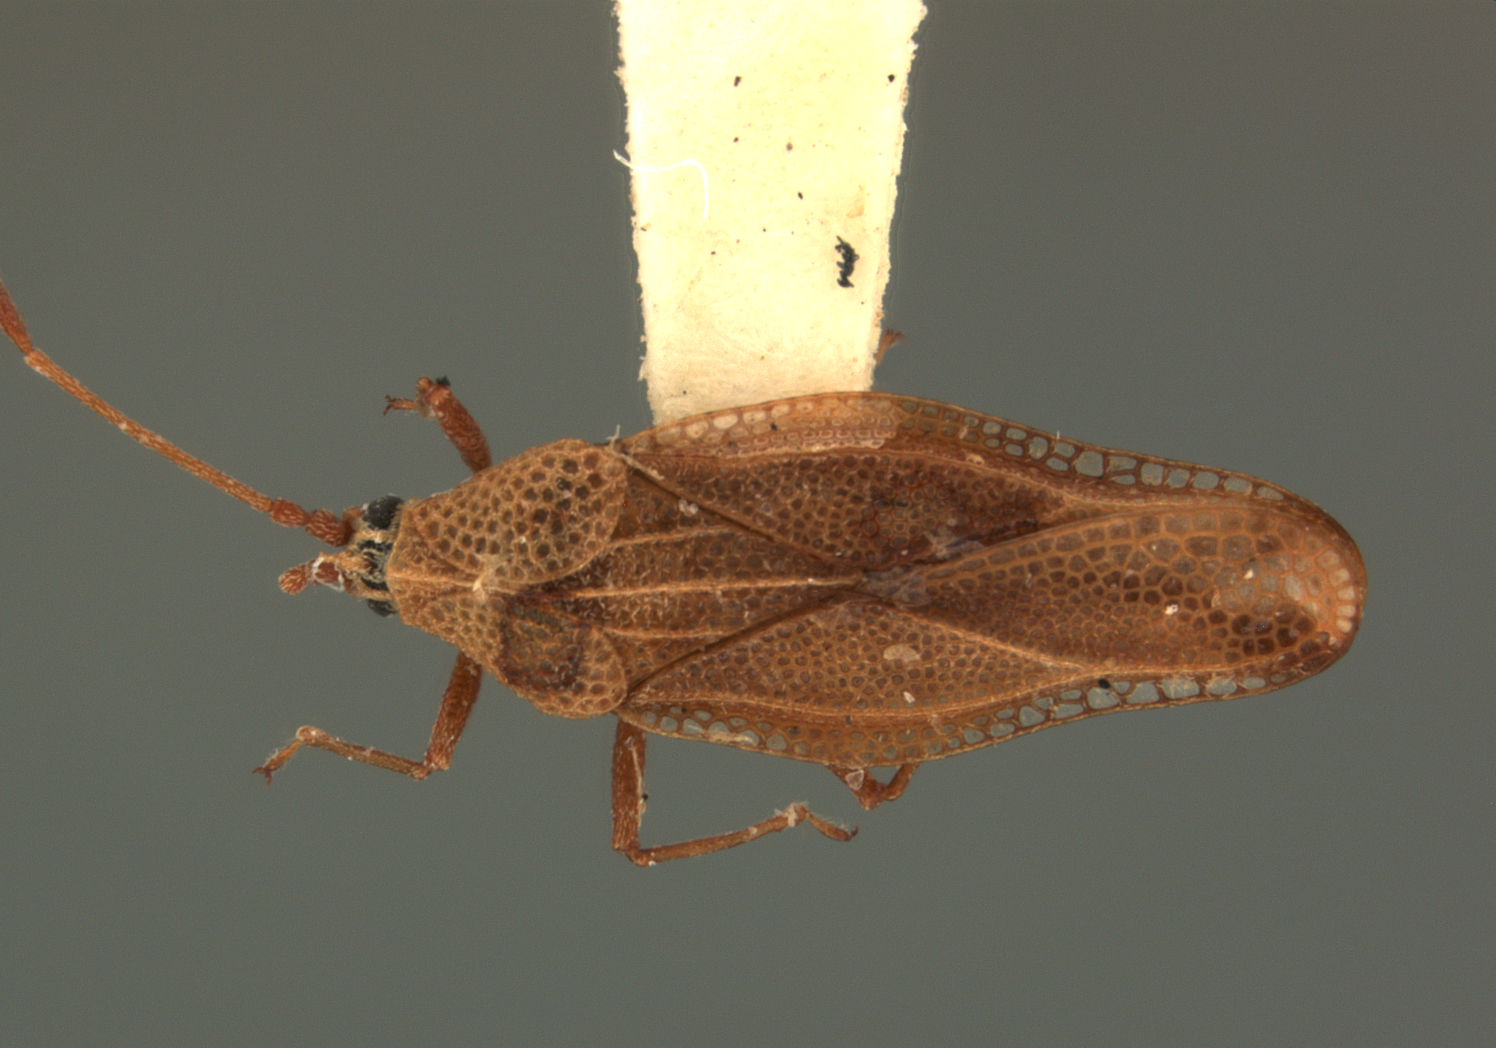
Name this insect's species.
Physatocheila aglaia
